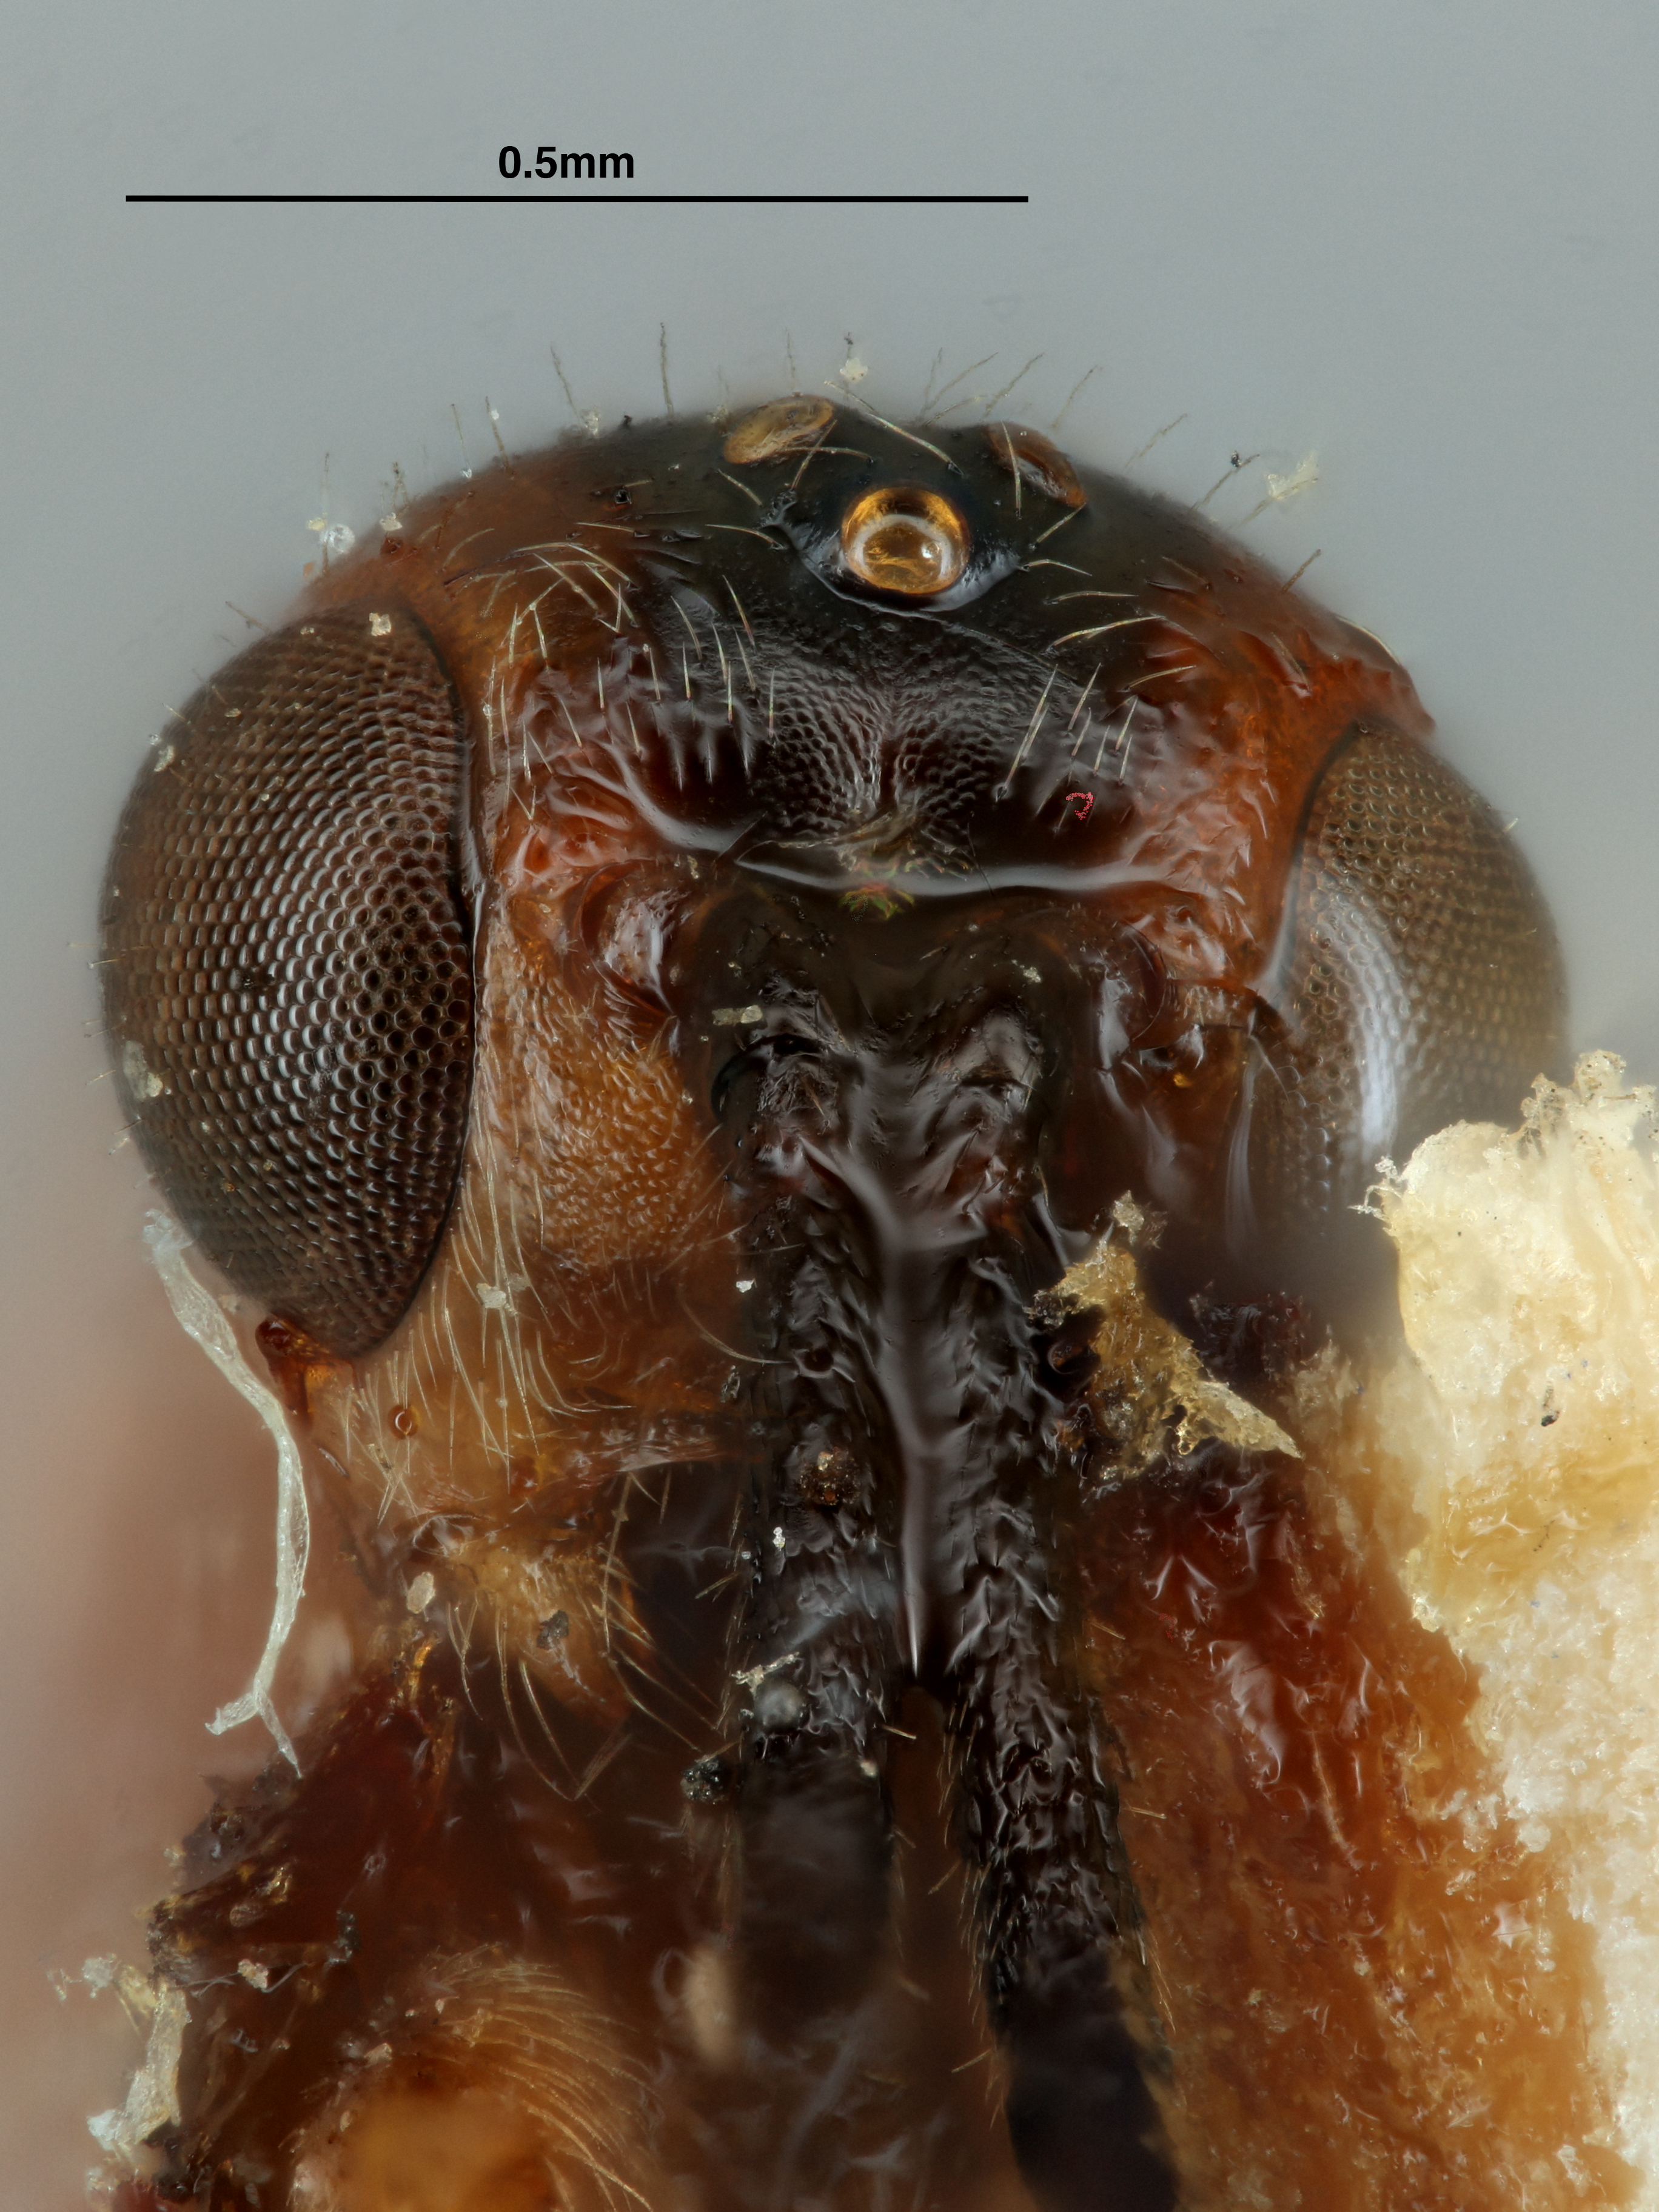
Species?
Bracon maculiceps
